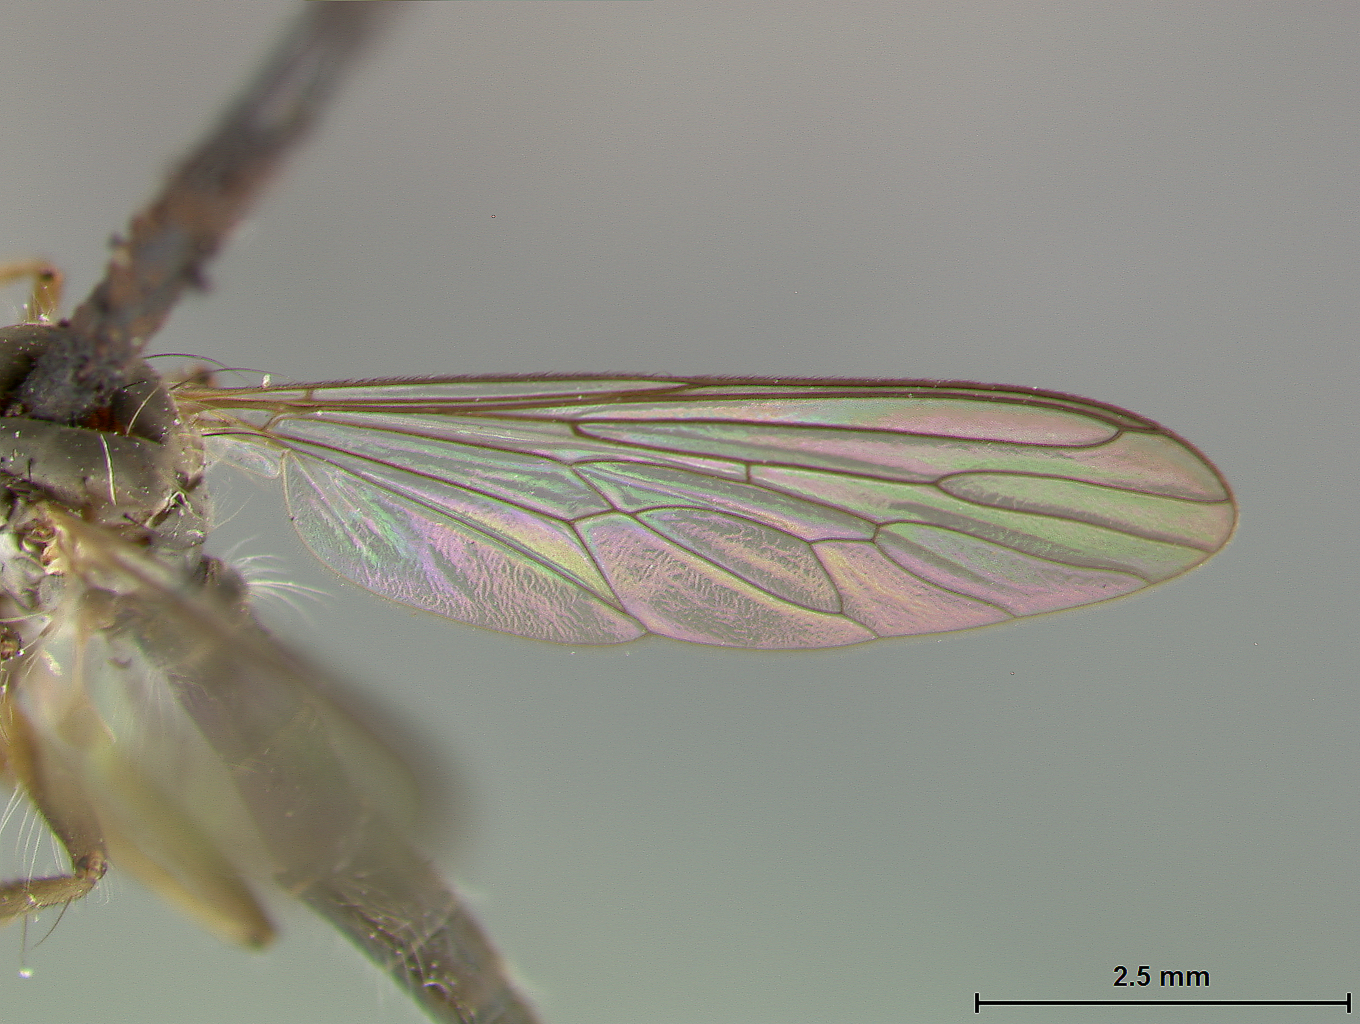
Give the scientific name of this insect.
Ommatius genitalis
